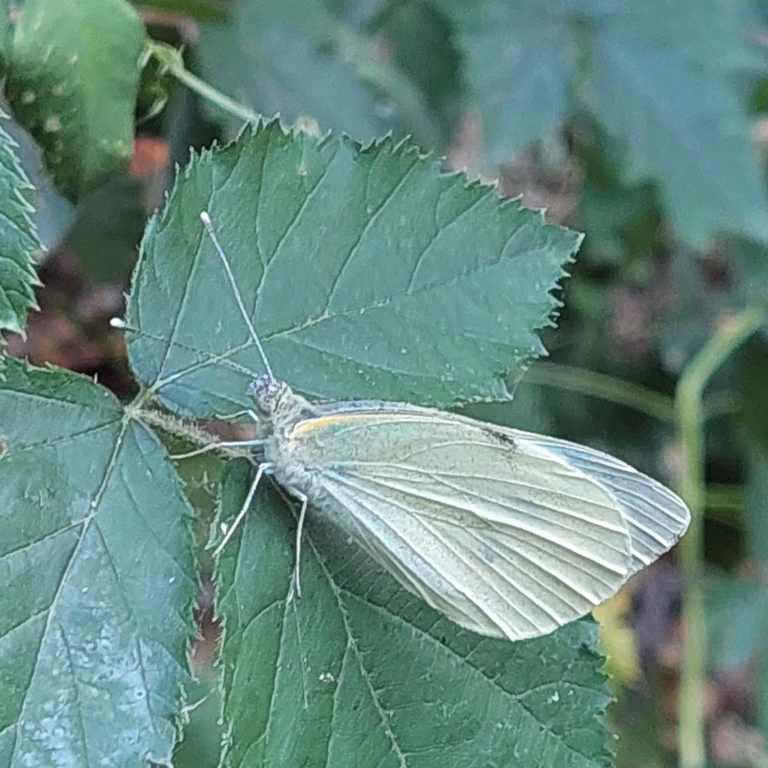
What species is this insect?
Pieris brassicae
